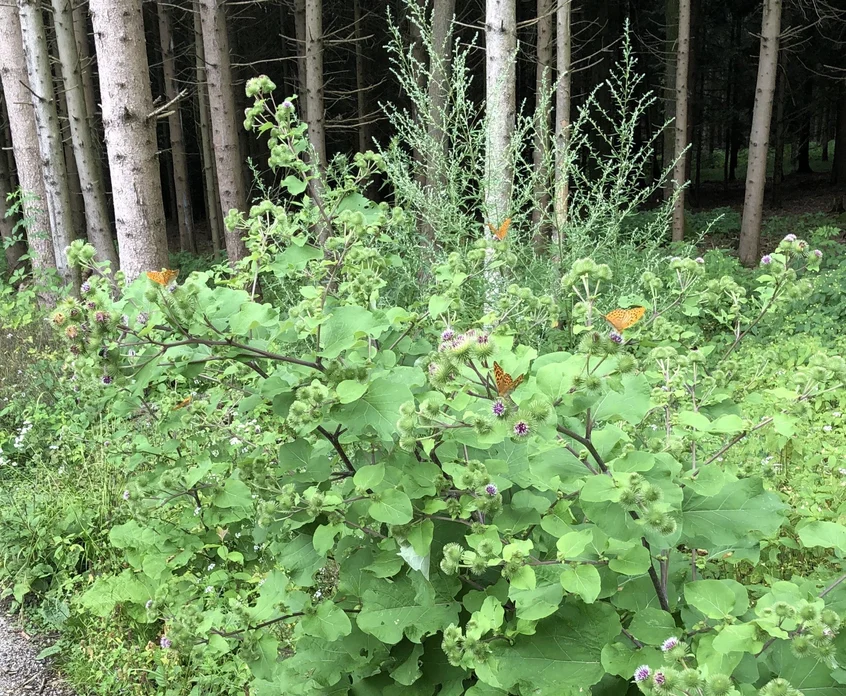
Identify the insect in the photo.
Argynnis paphia
